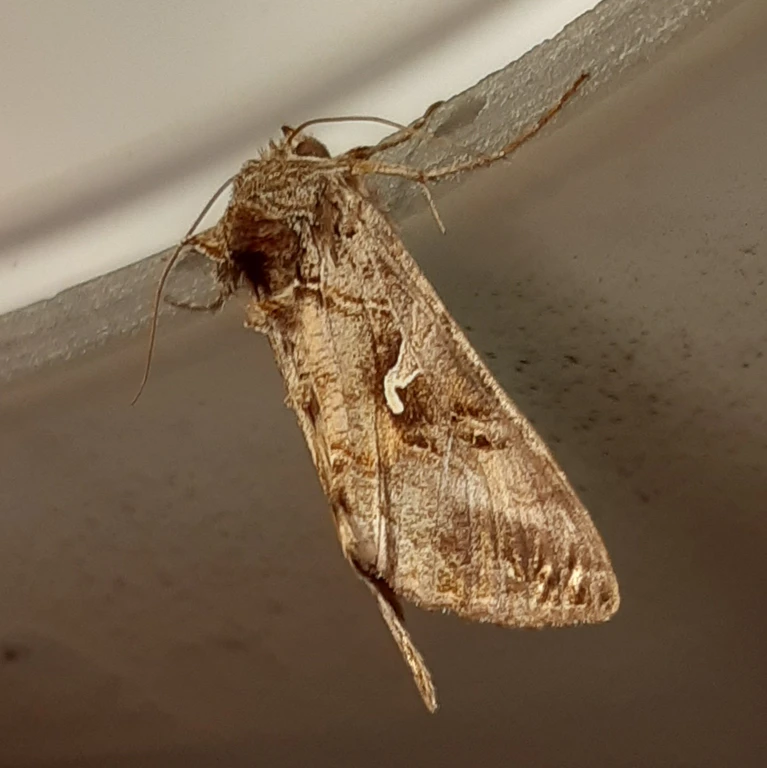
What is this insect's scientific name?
Autographa gamma
